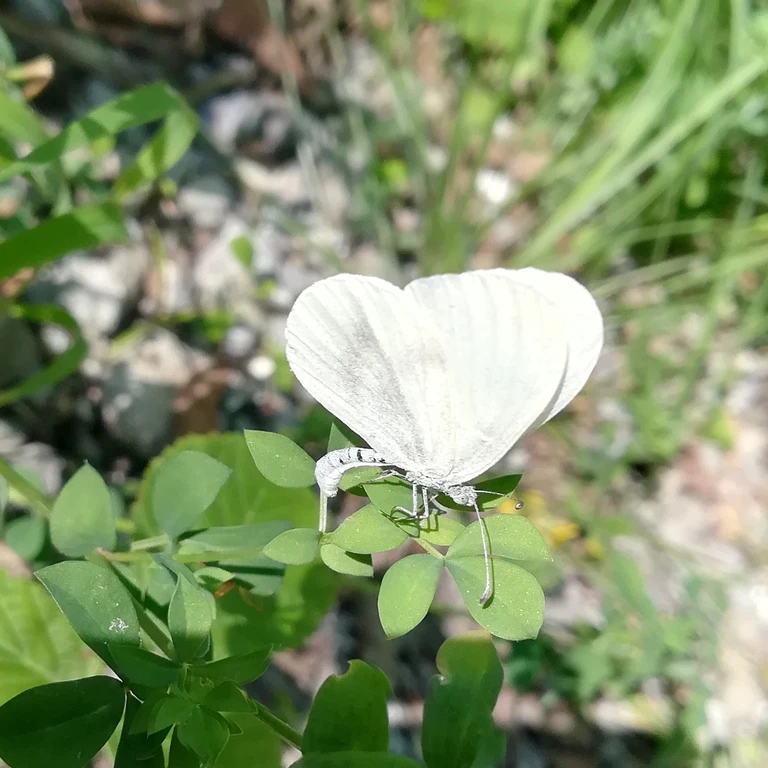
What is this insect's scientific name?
Leptidea sinapis/juvernica
